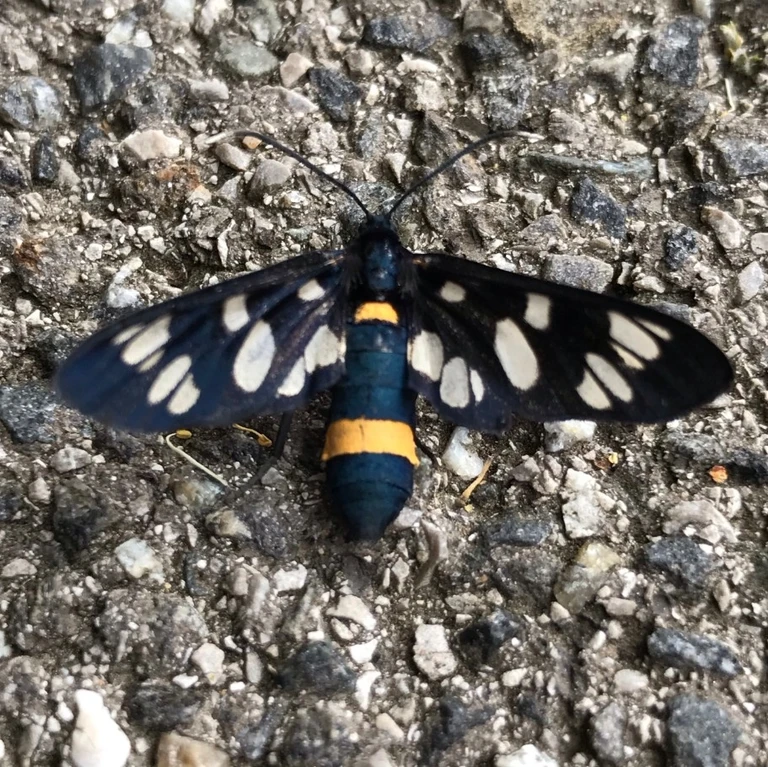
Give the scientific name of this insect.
Amata phegea
